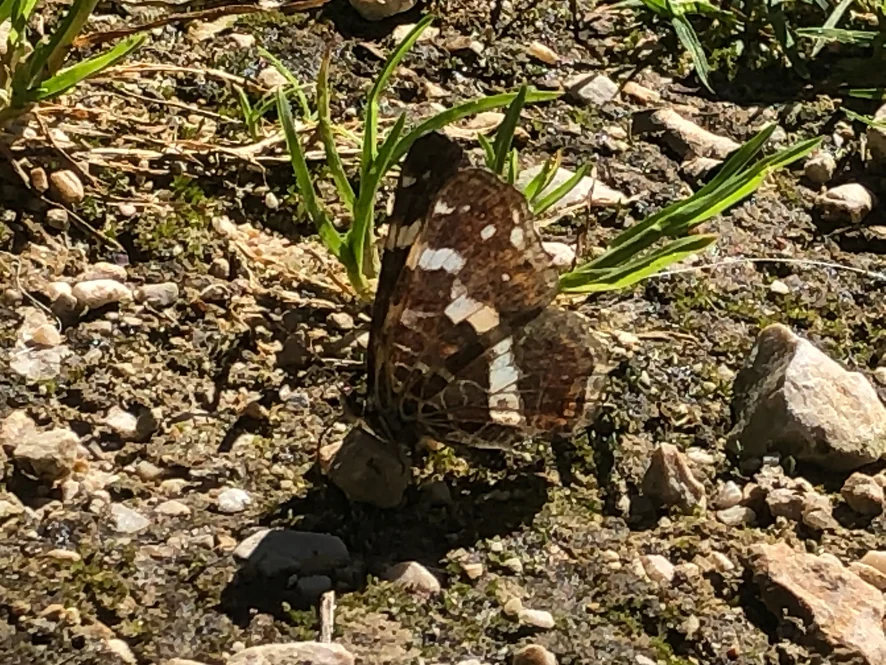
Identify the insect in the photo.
Araschnia levana
